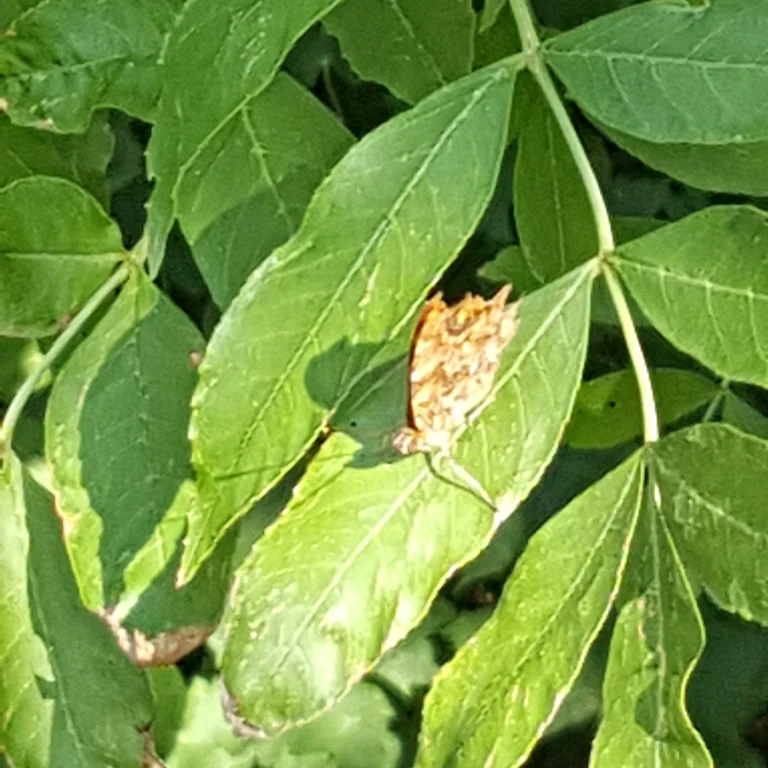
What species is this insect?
Polygonia c-album
